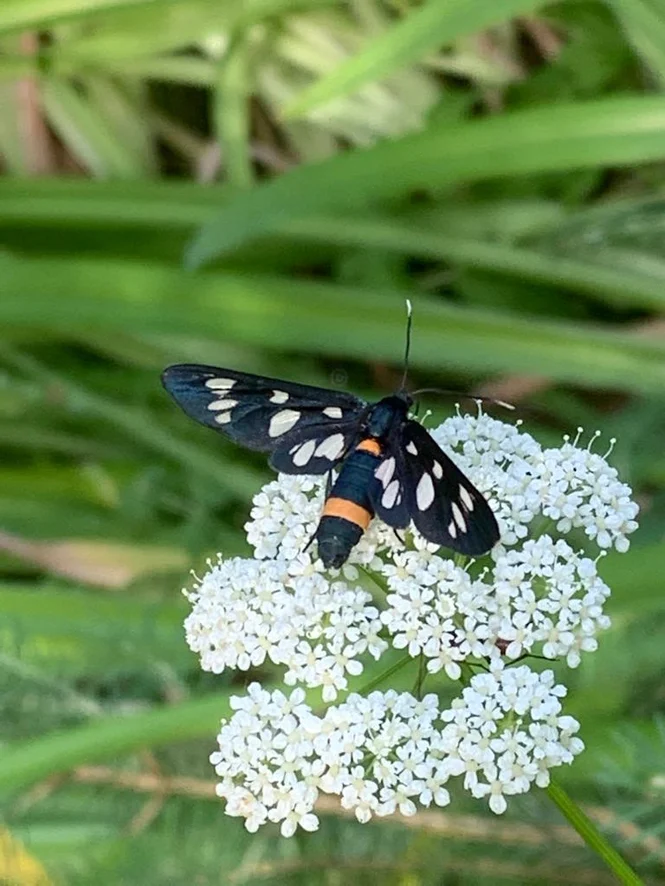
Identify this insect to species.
Amata phegea
